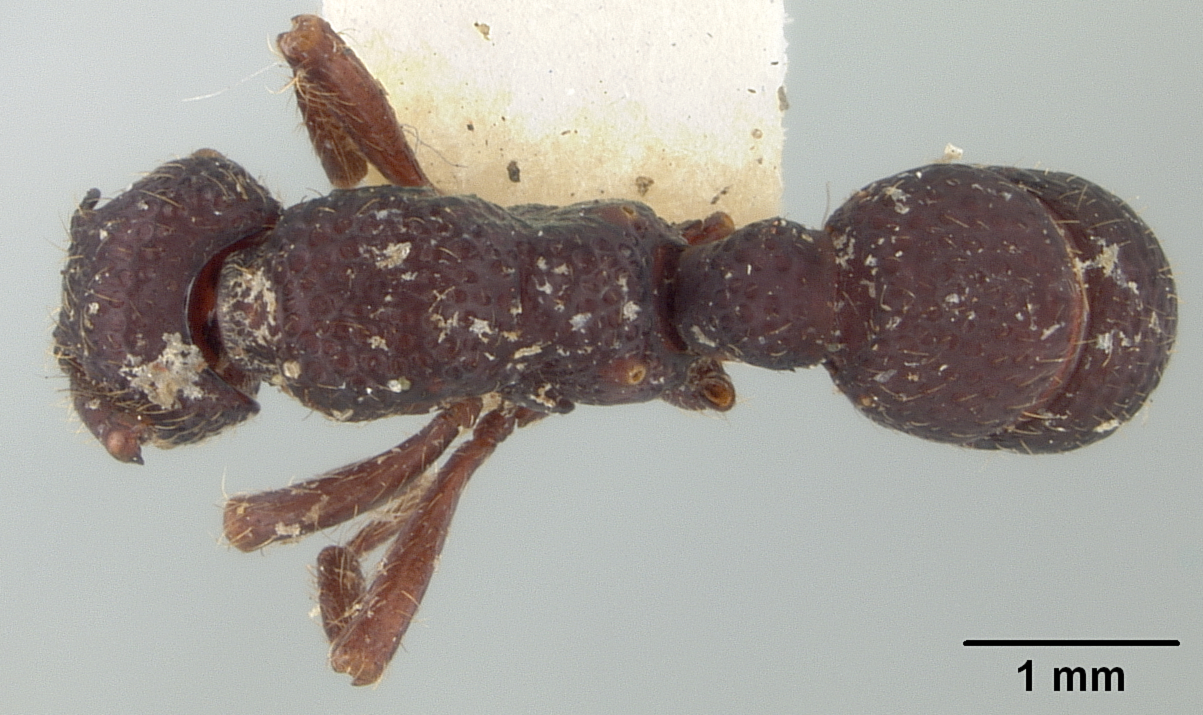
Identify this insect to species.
Alfaria bufonis
